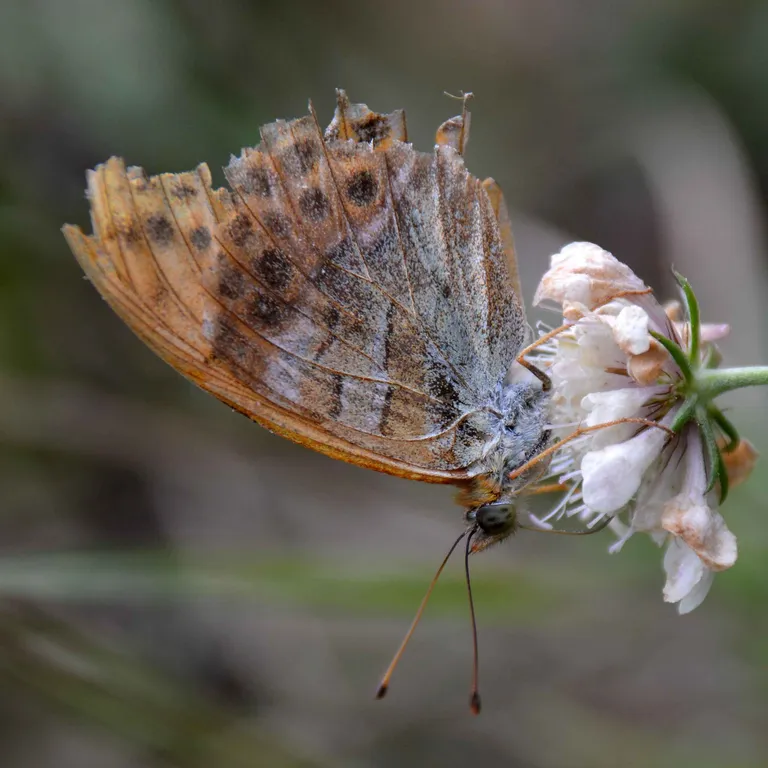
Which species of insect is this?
Argynnis paphia
